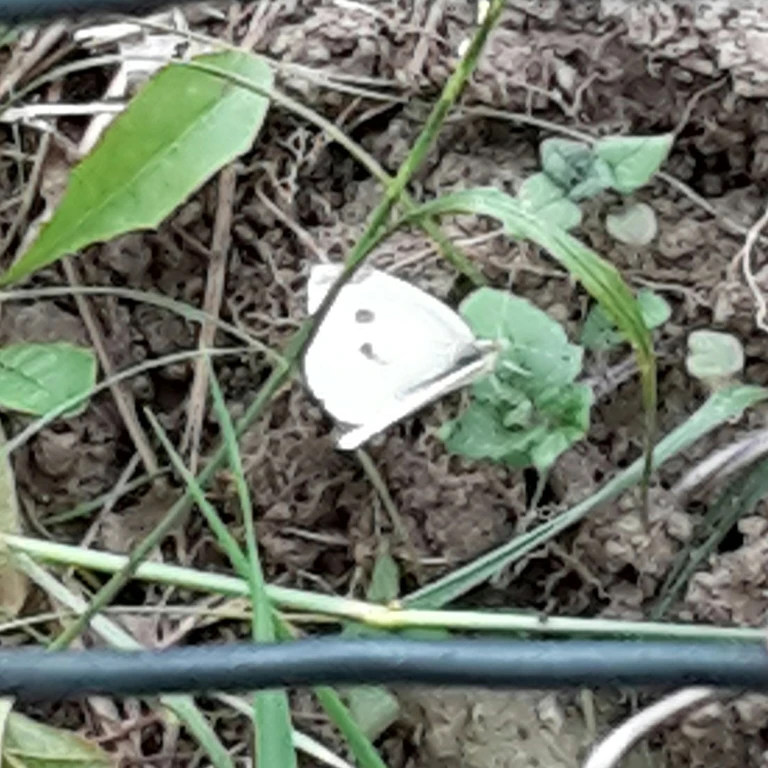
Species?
Pieris rapae
